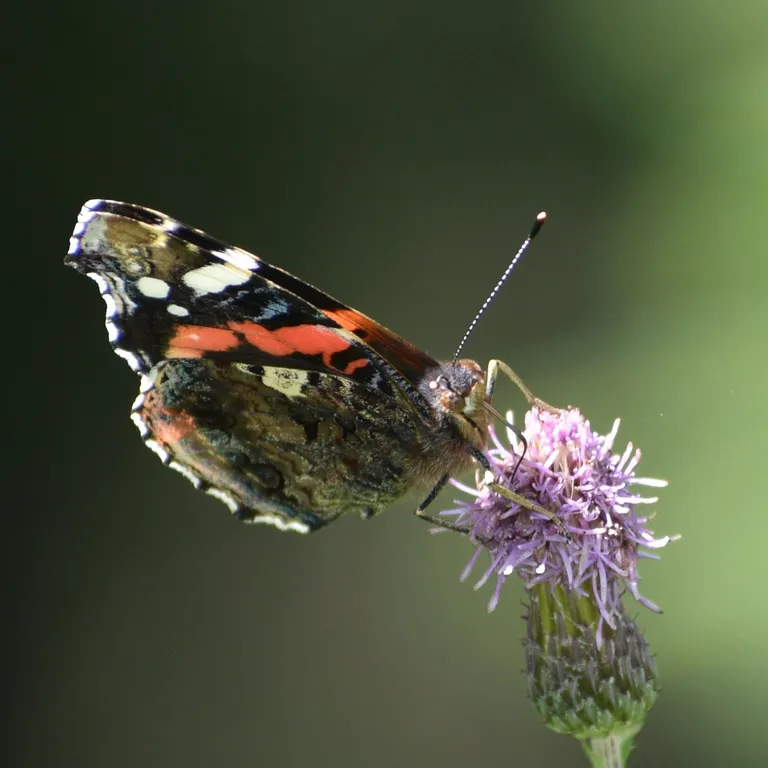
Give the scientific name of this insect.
Vanessa atalanta
